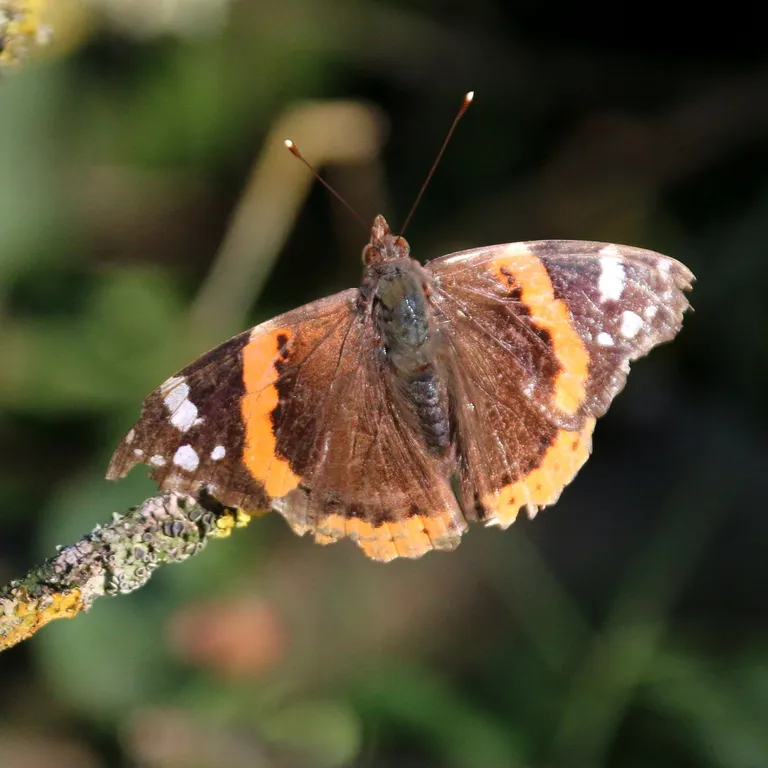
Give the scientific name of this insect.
Vanessa atalanta
